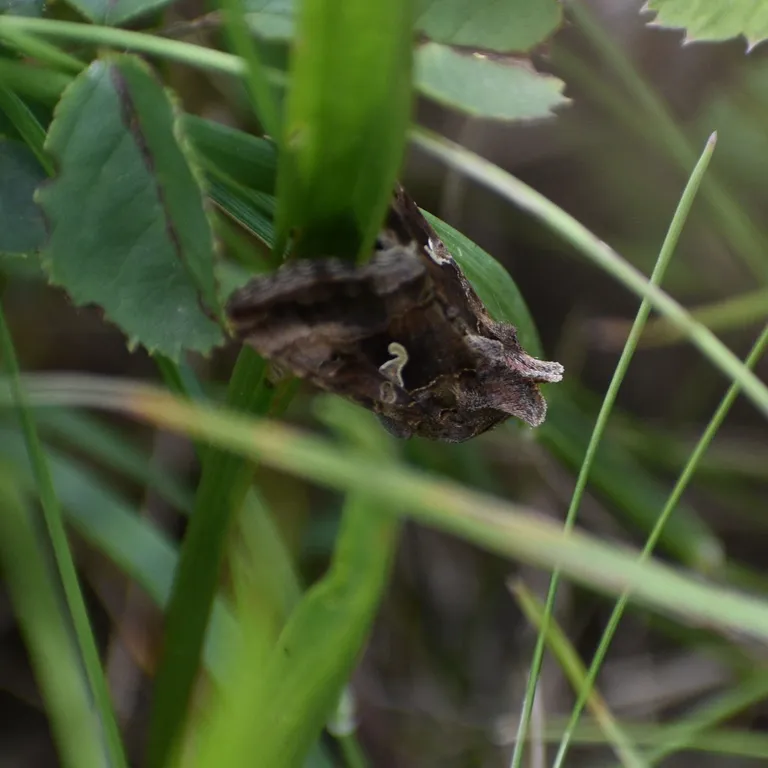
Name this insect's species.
Autographa gamma
